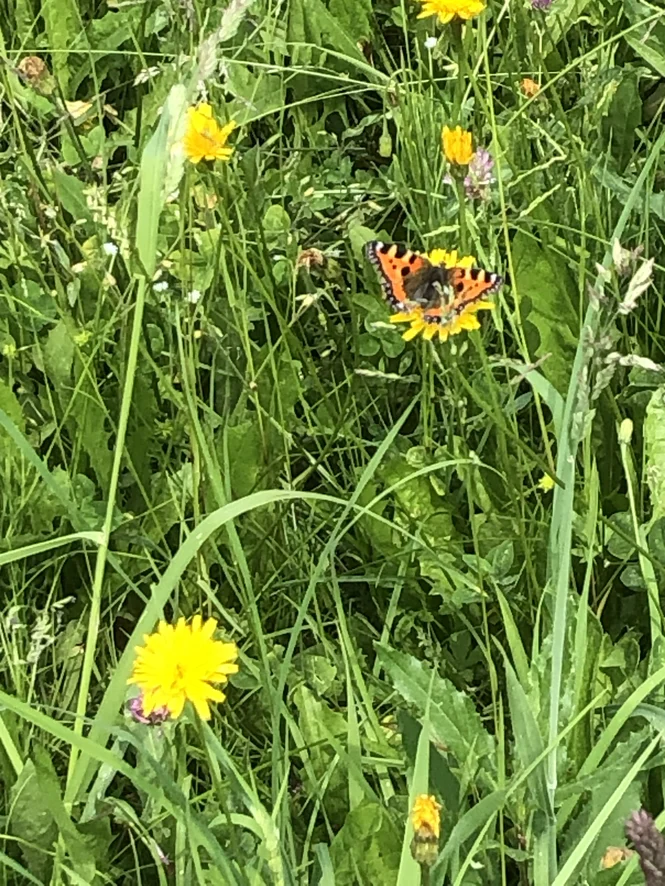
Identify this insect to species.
Aglais urticae
